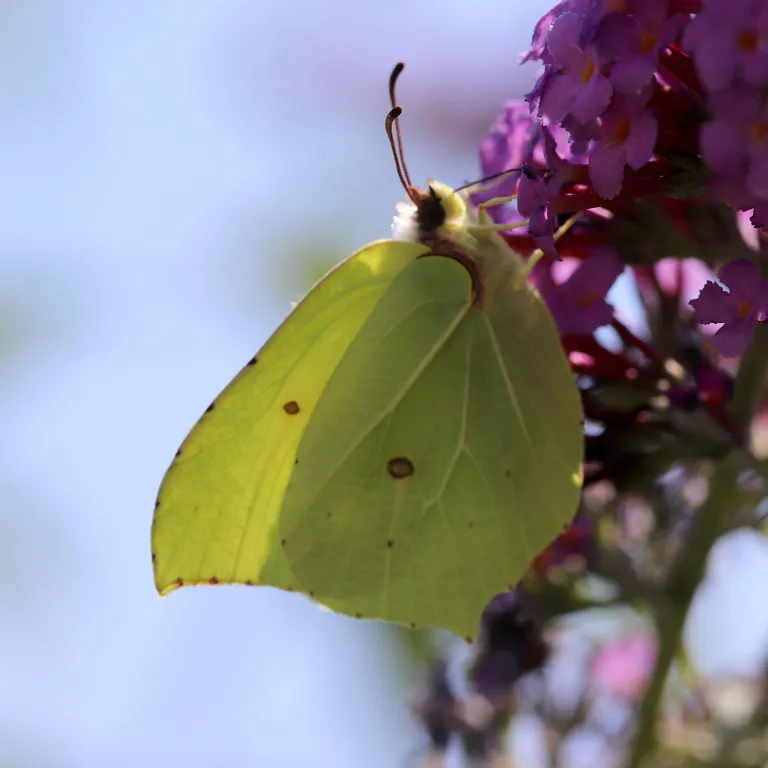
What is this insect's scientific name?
Gonepteryx rhamni
